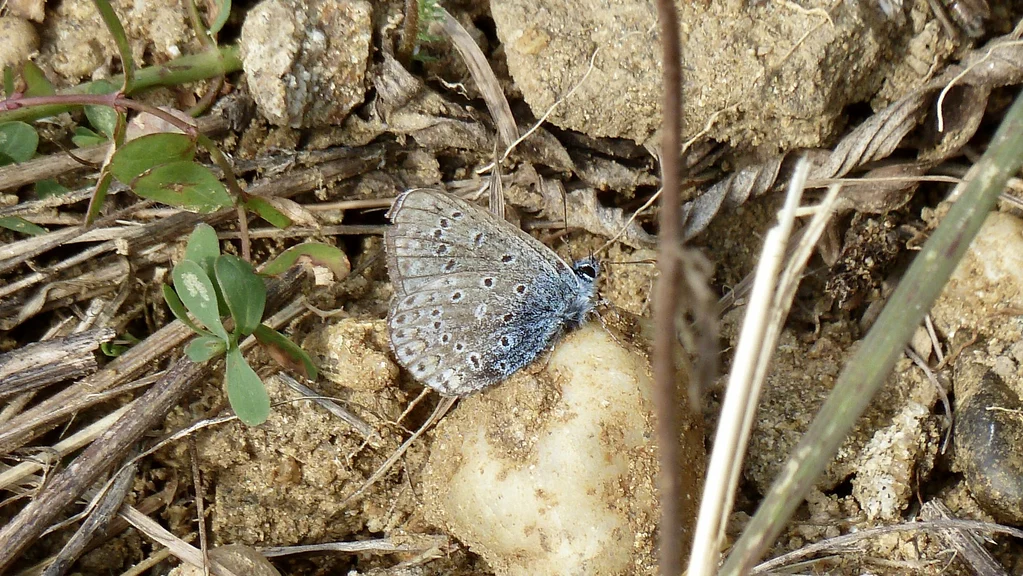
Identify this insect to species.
Polyommatus icarus
